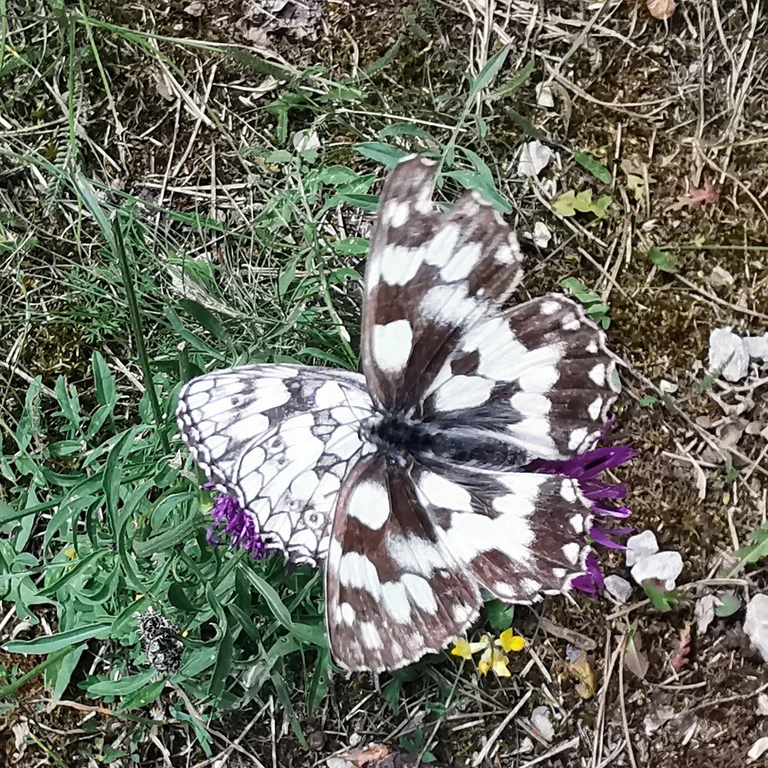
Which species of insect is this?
Melanargia galathea
